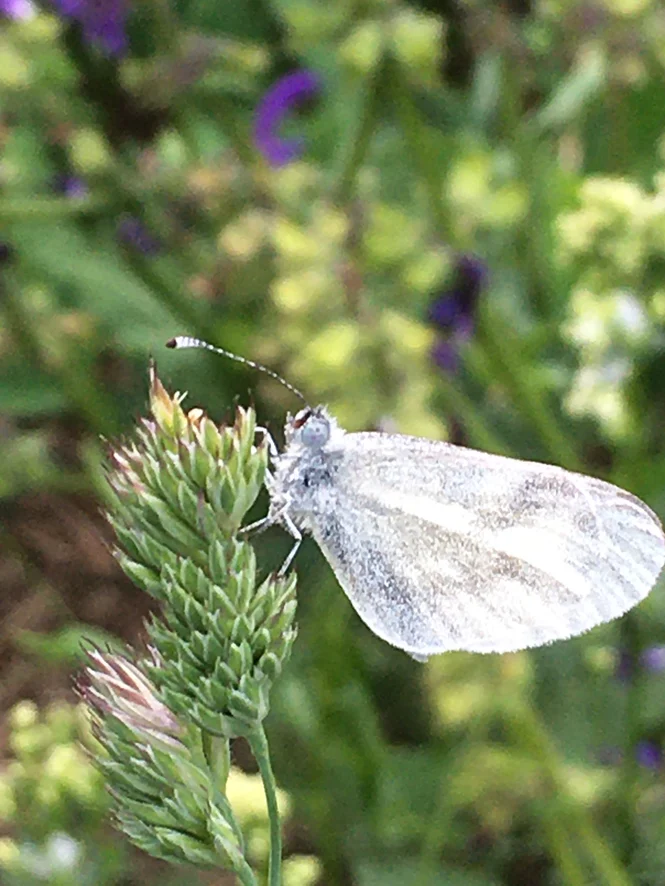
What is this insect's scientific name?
Leptidea sinapis/juvernica
